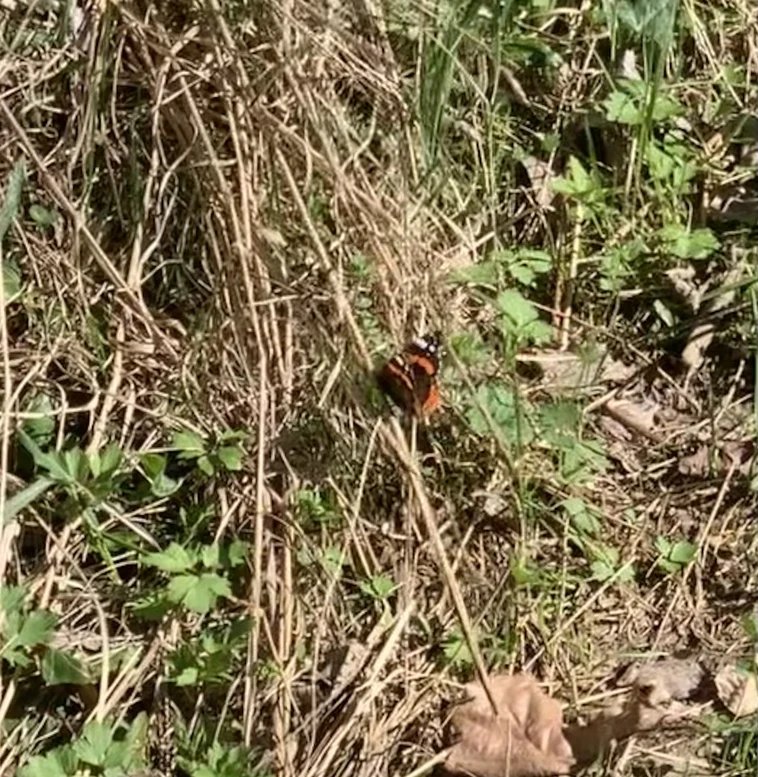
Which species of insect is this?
Vanessa atalanta
